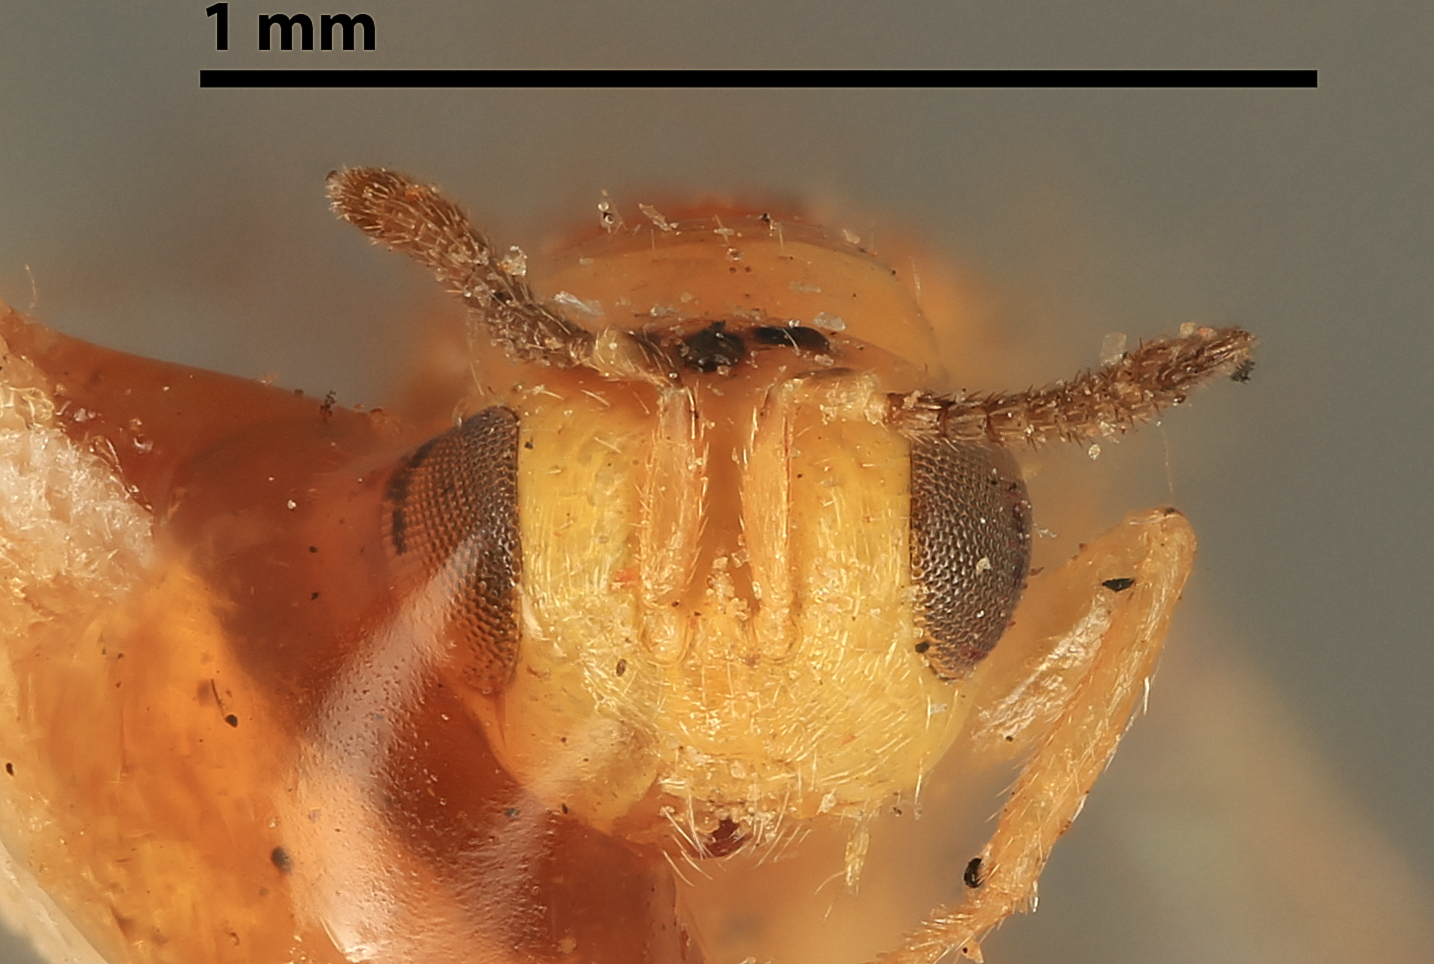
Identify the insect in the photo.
Megastigmus physocarpi
